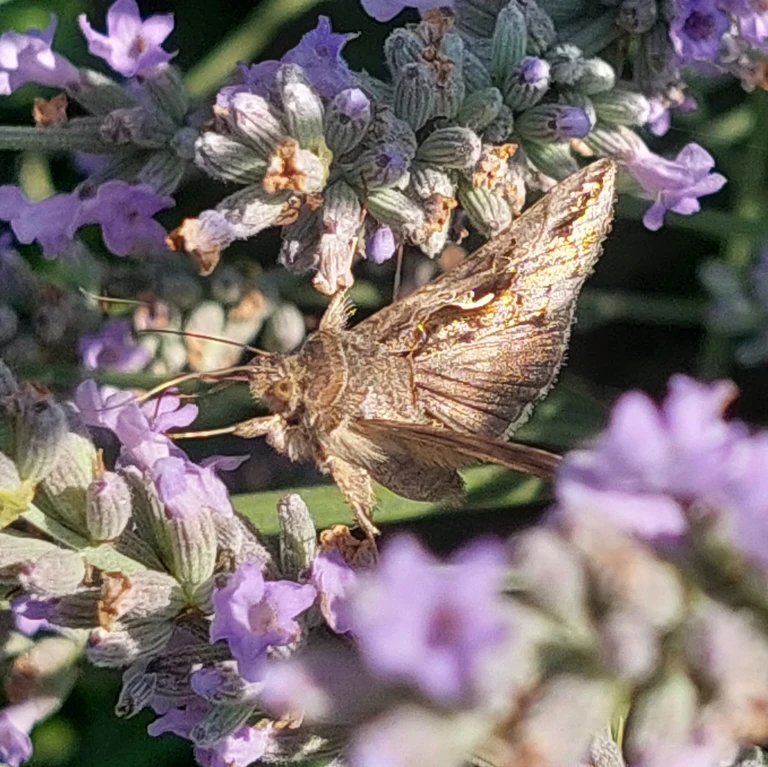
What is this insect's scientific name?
Autographa gamma
